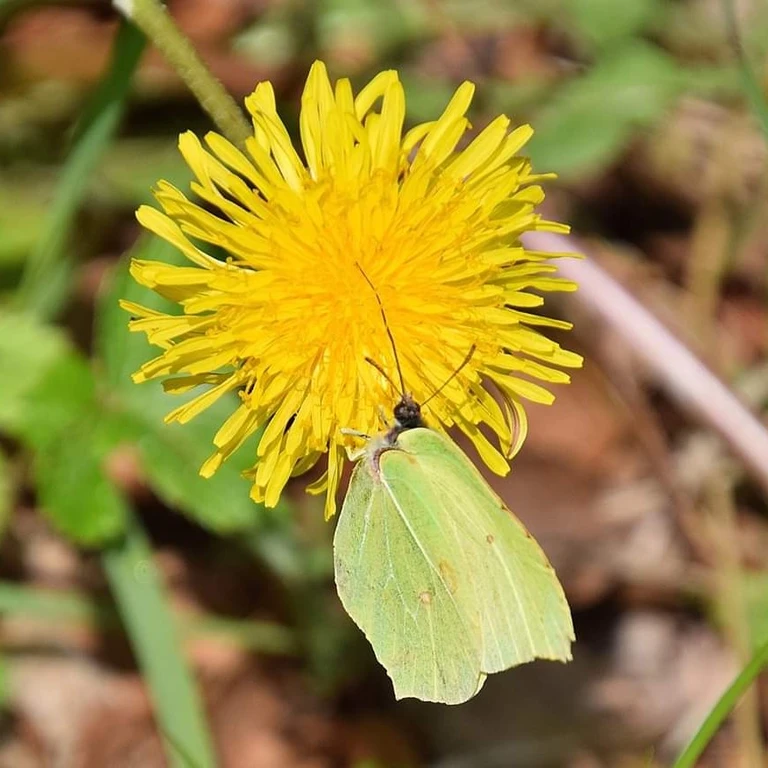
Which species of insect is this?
Gonepteryx rhamni
